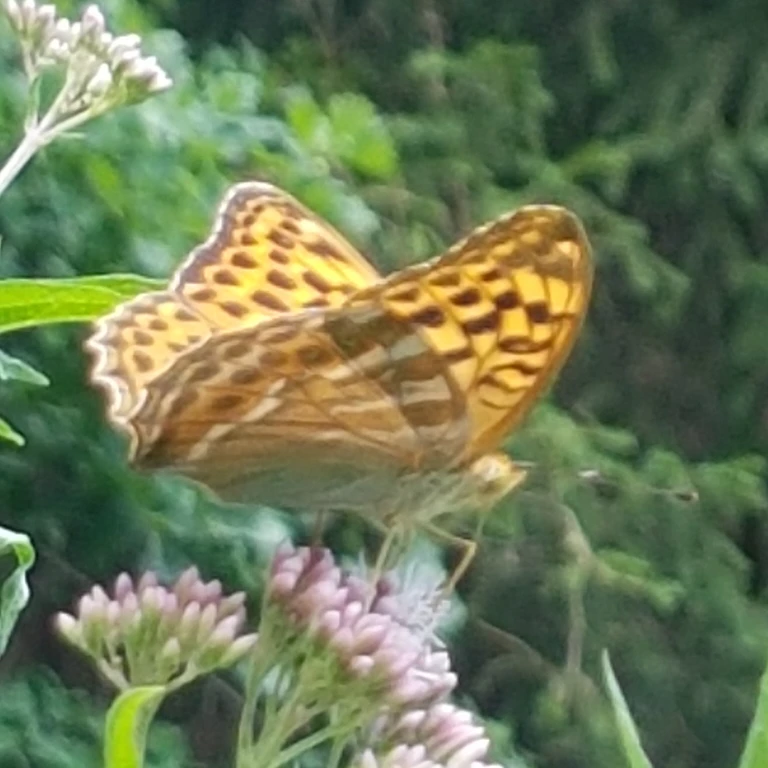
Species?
Argynnis paphia
